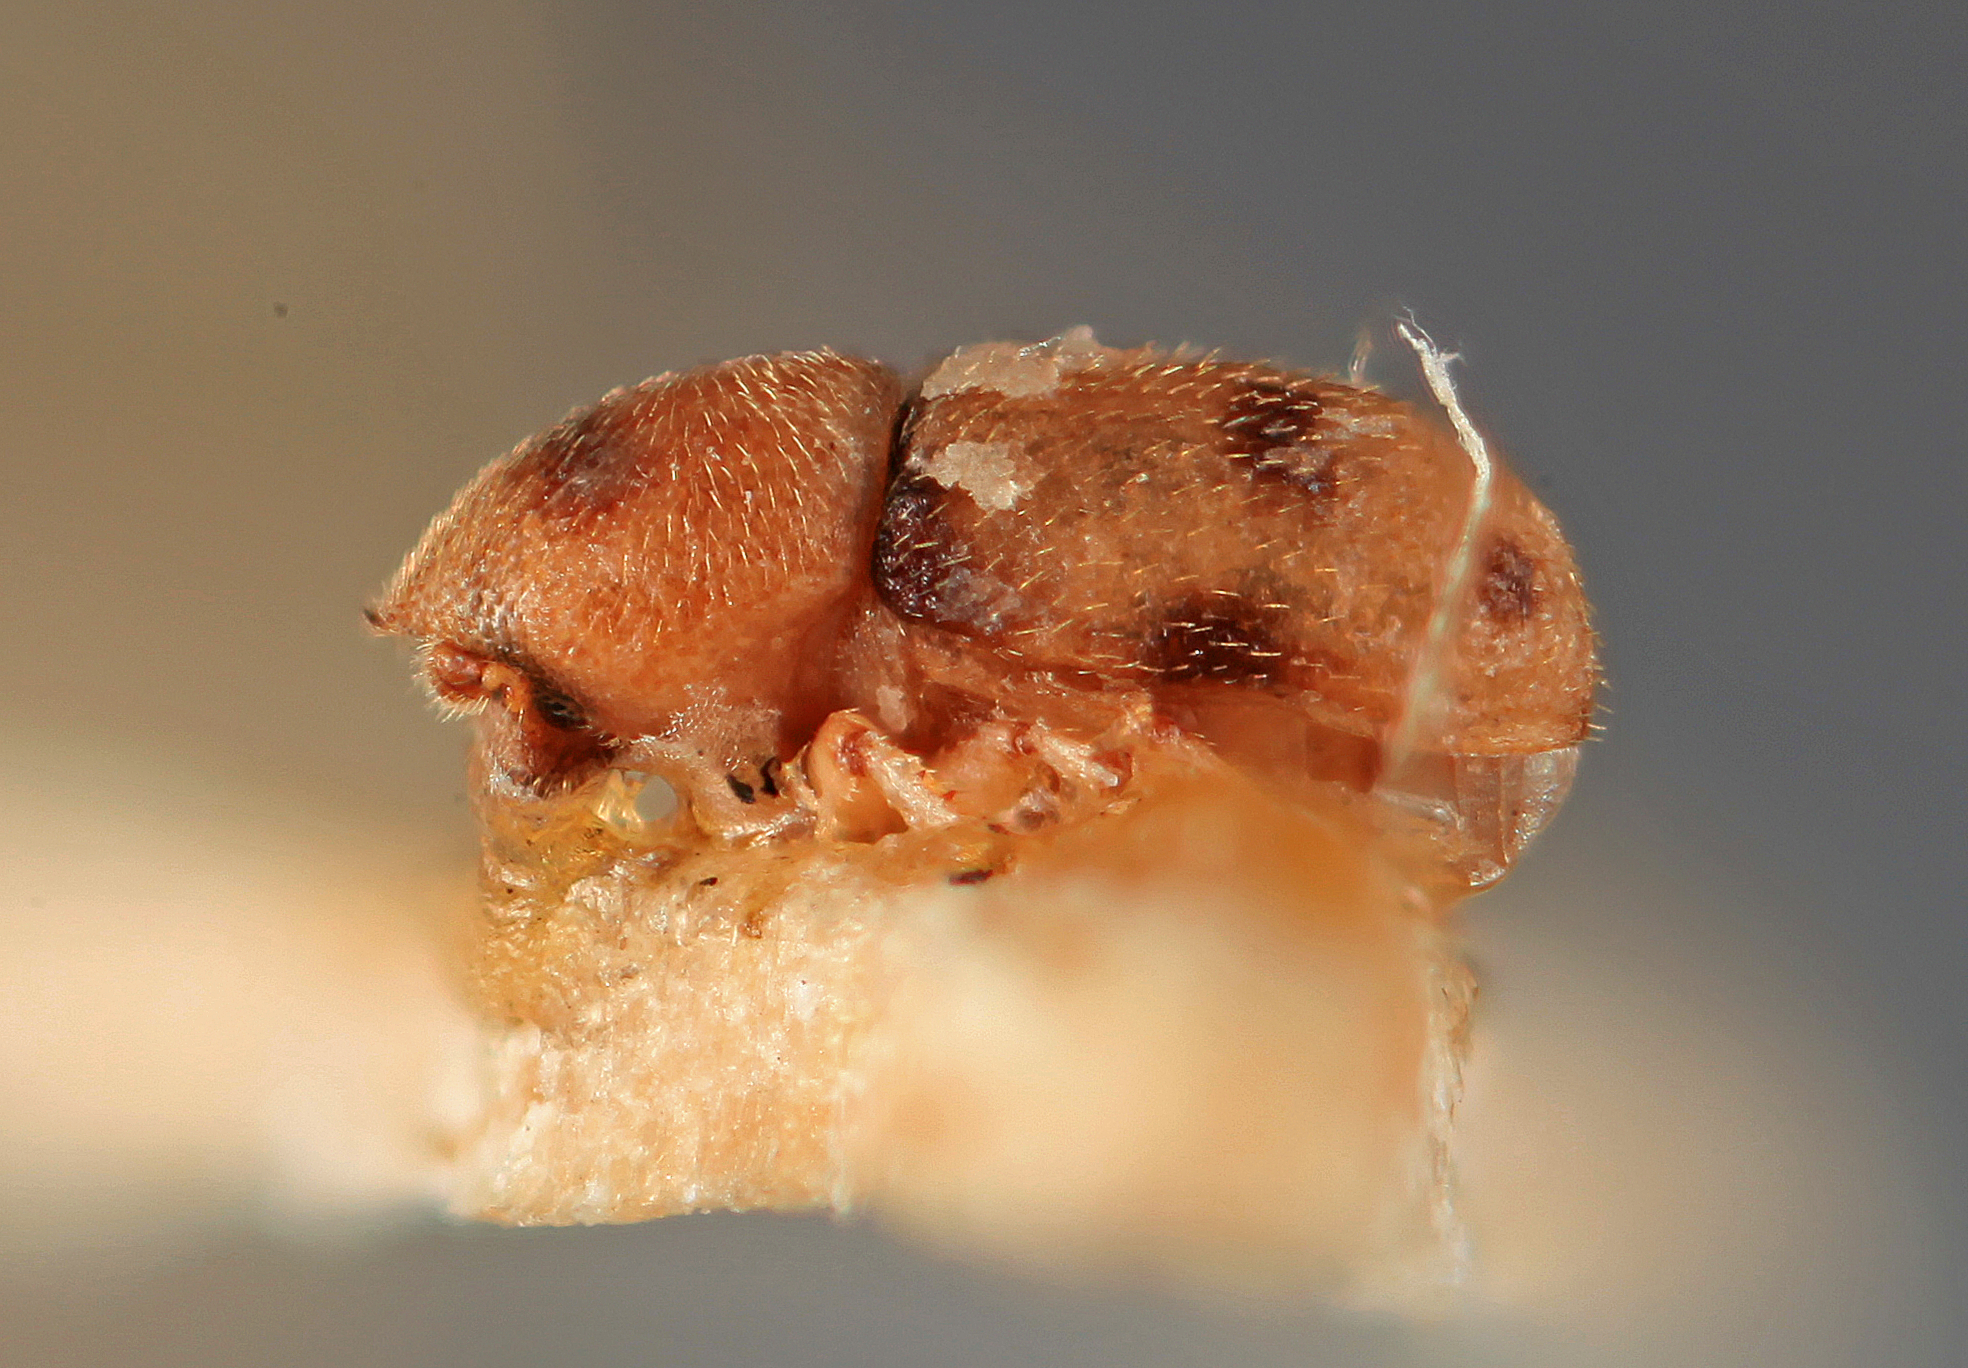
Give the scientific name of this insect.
Aphanarthrum reticulatum
